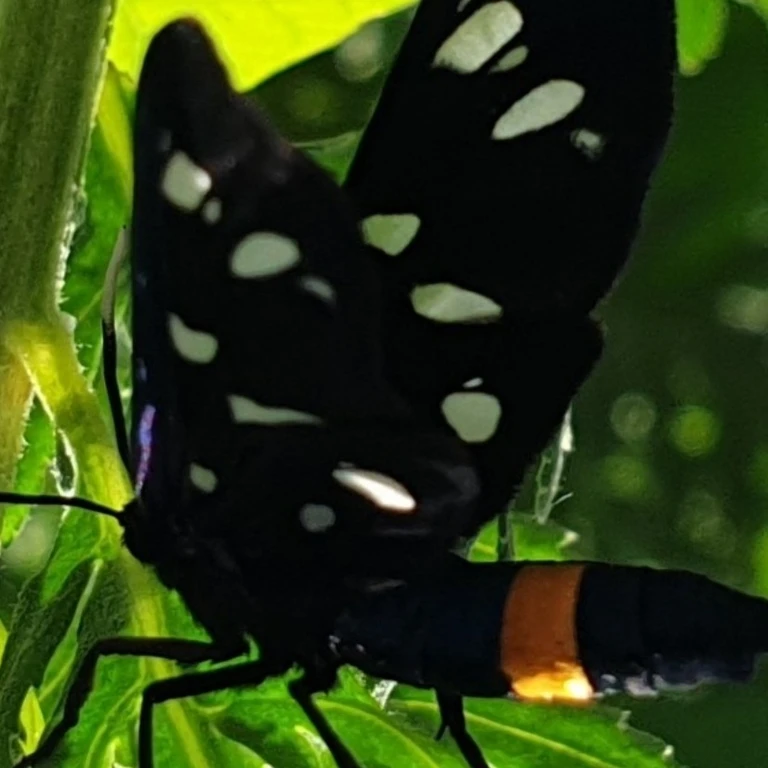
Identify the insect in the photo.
Amata phegea
